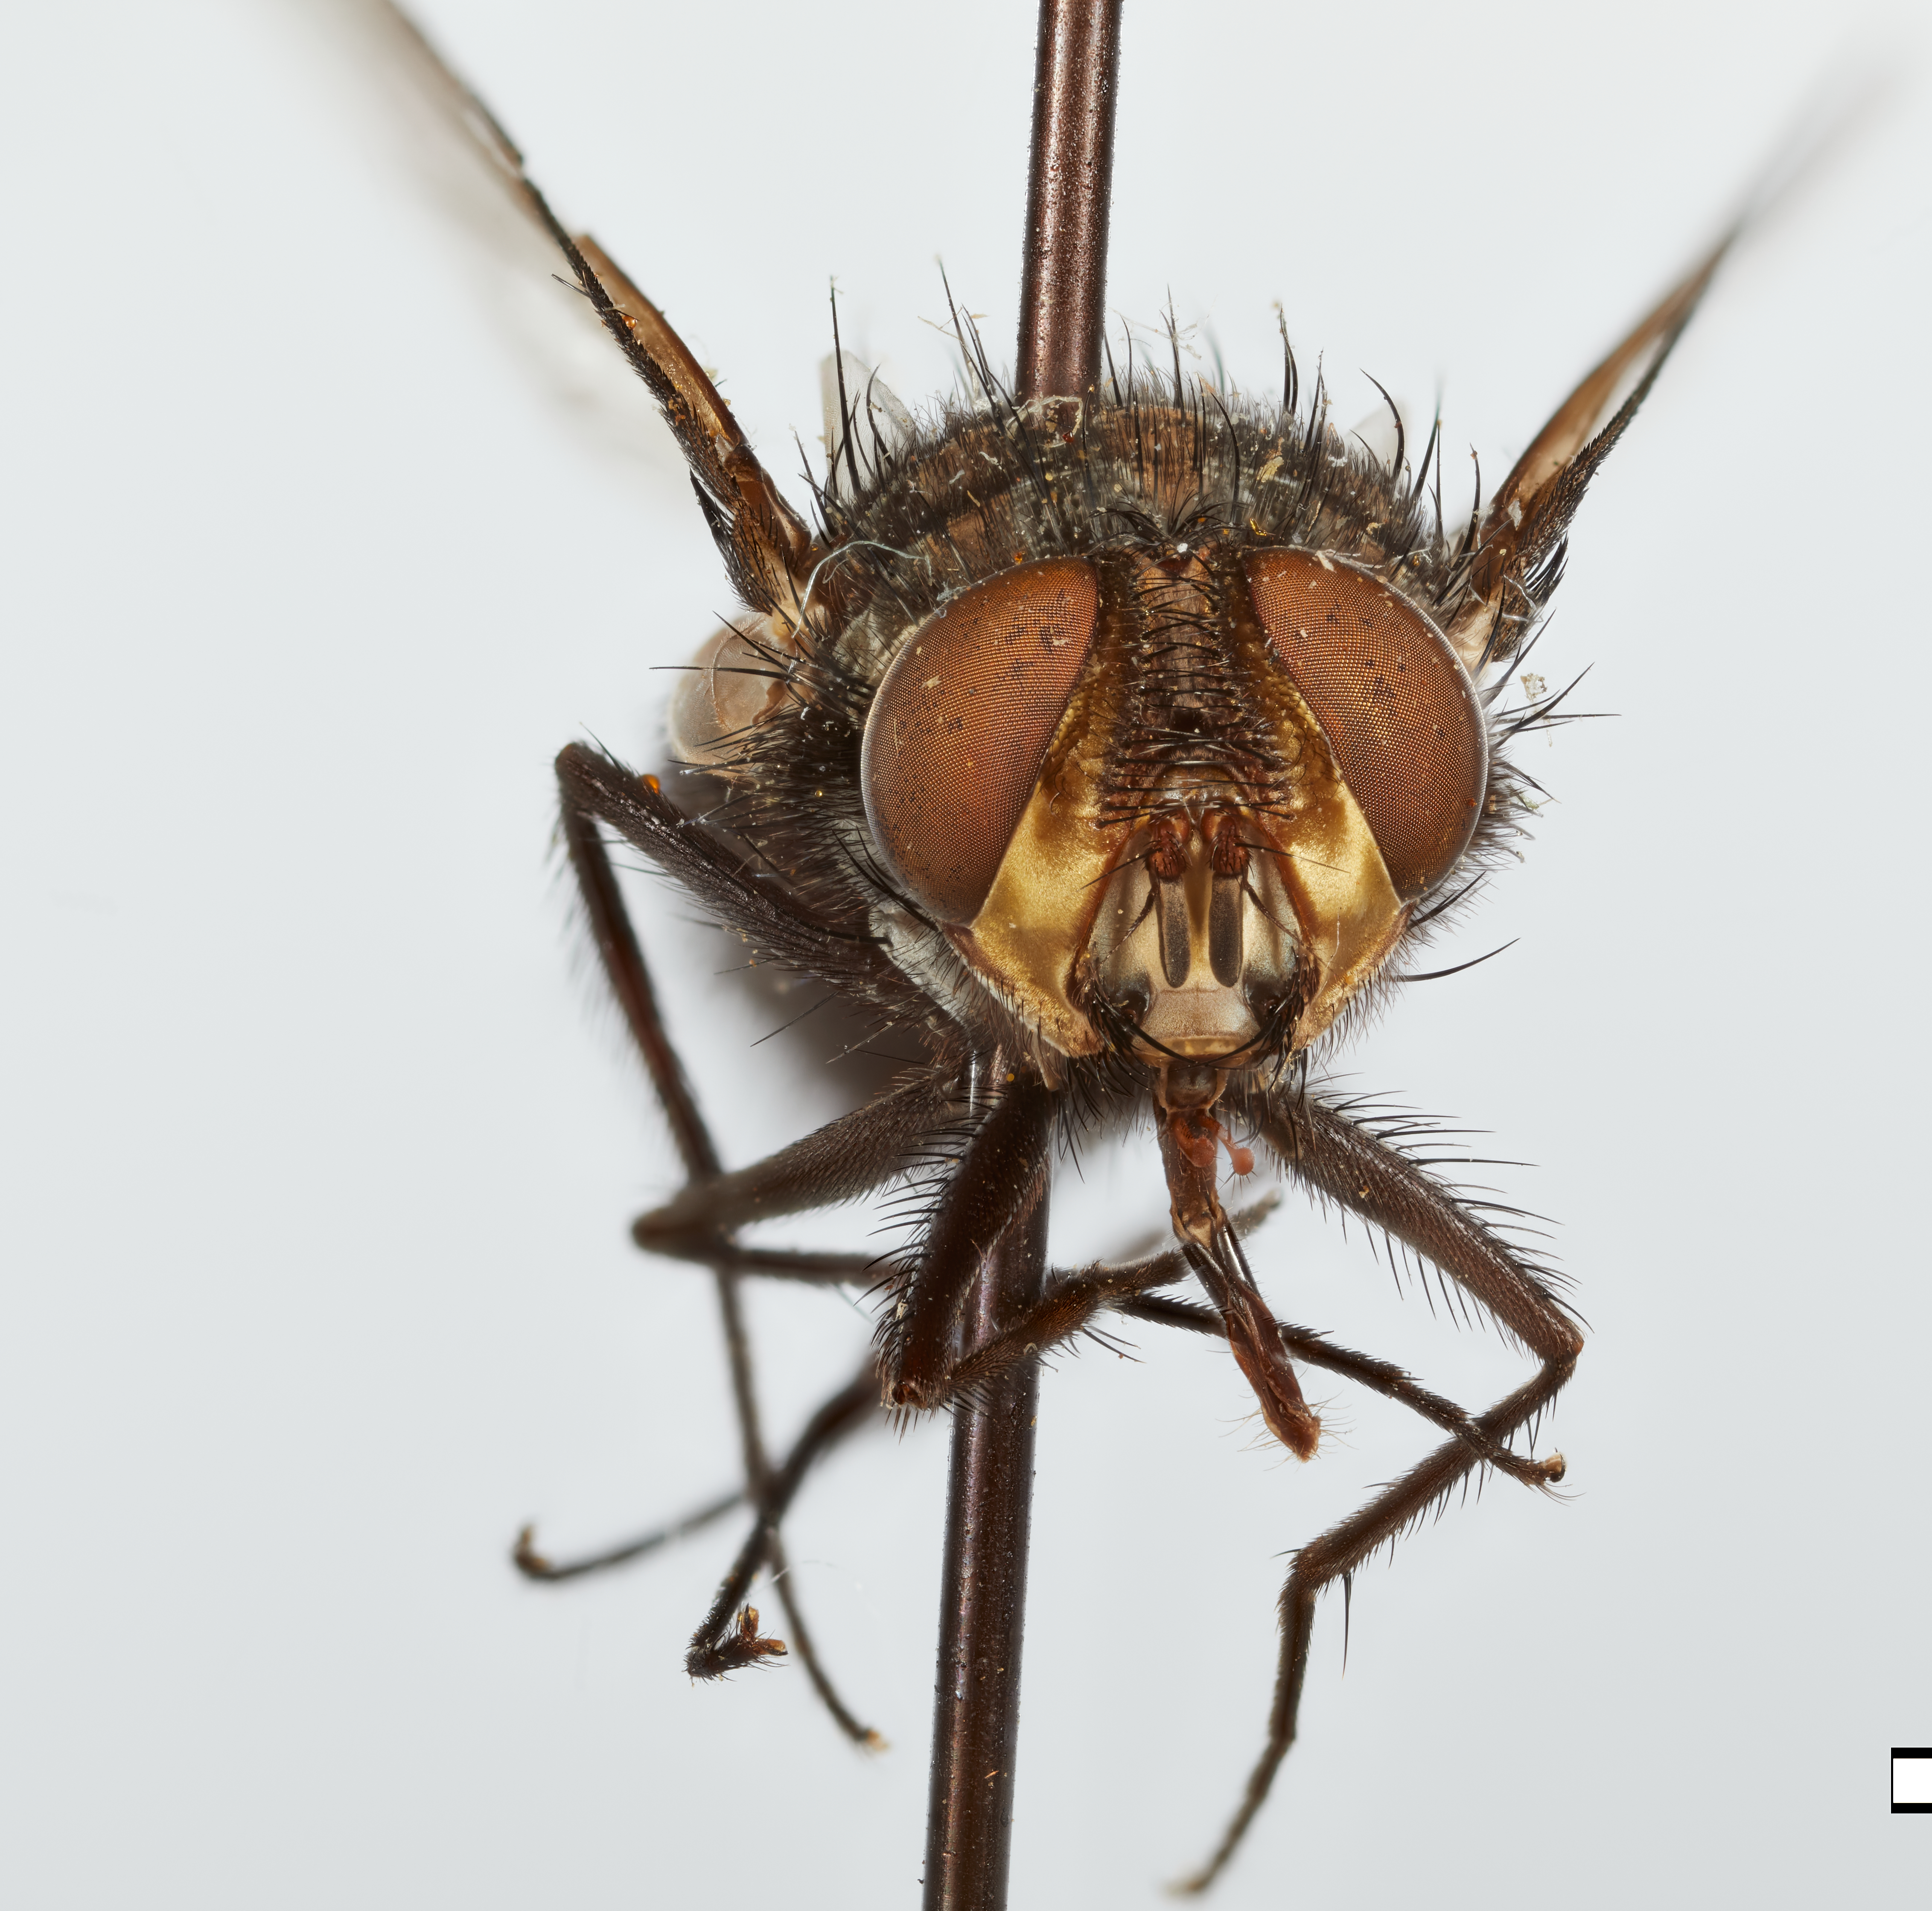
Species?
Schistostephana aurifrons
